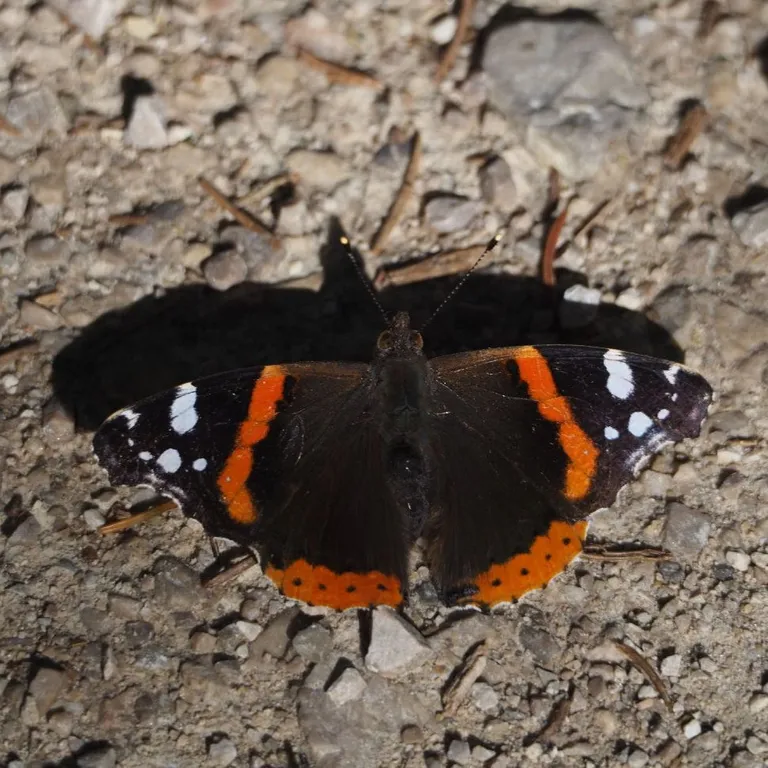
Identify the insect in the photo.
Vanessa atalanta
